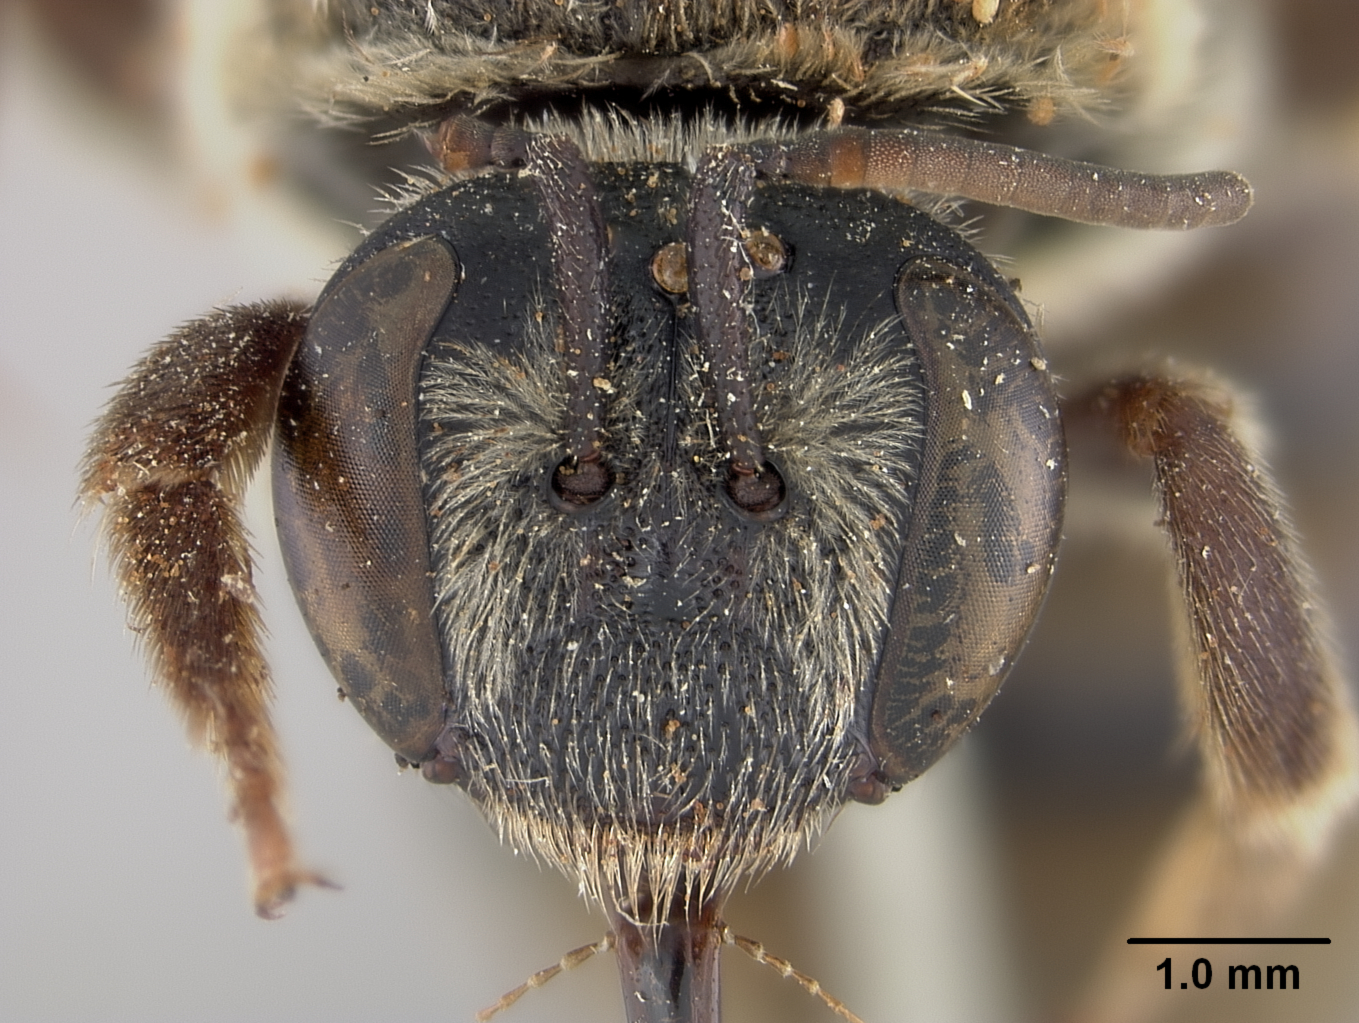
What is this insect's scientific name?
Nomia nortoni
